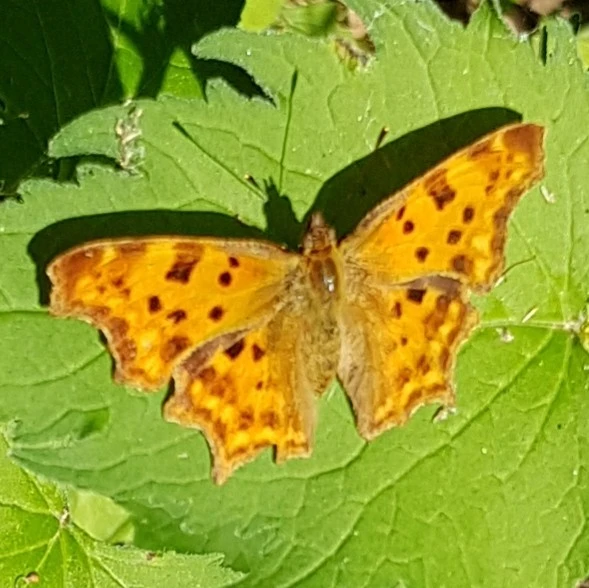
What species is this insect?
Polygonia c-album
